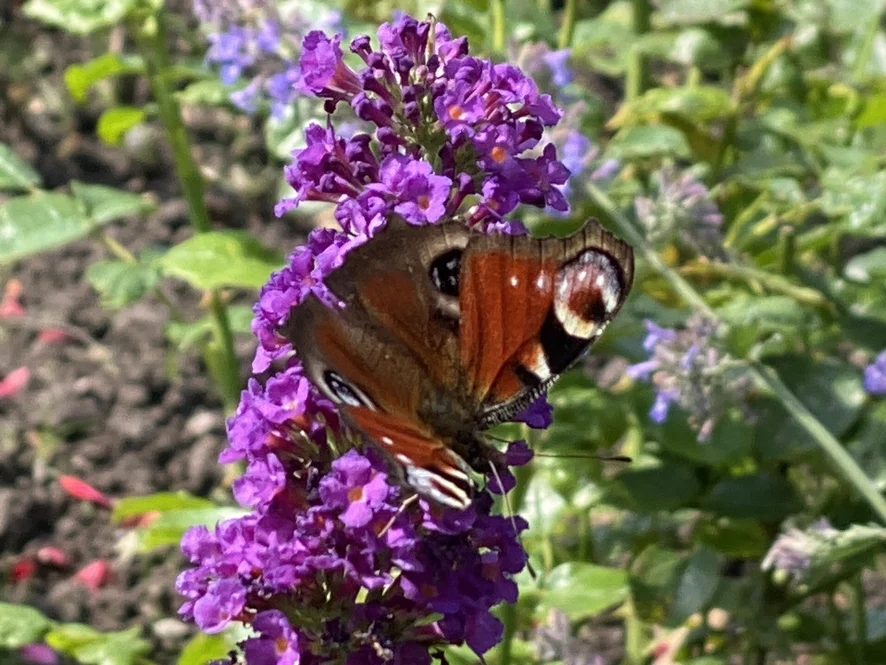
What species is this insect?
Aglais io
